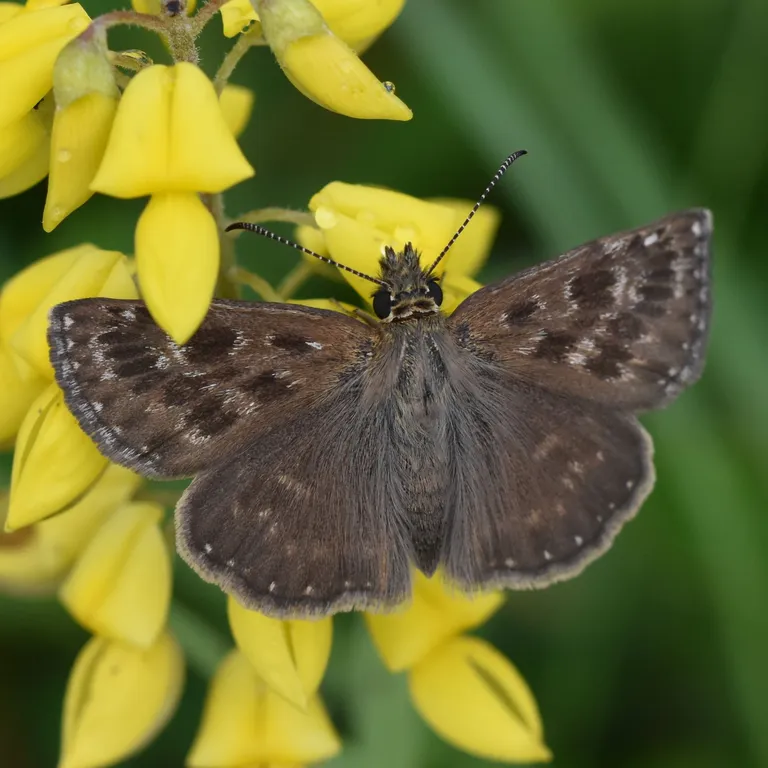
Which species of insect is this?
Erynnis tages
